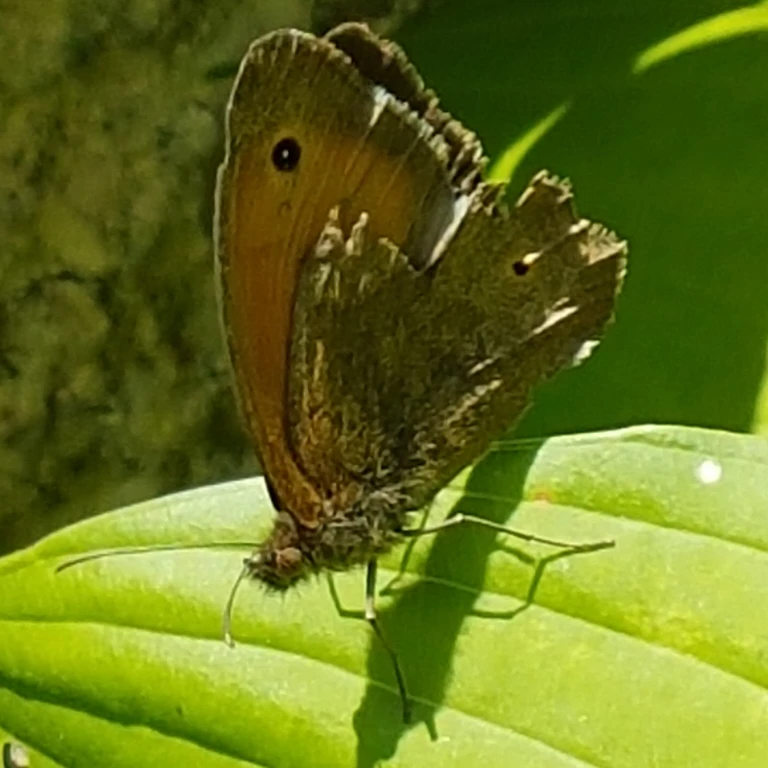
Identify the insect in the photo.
Maniola jurtina
